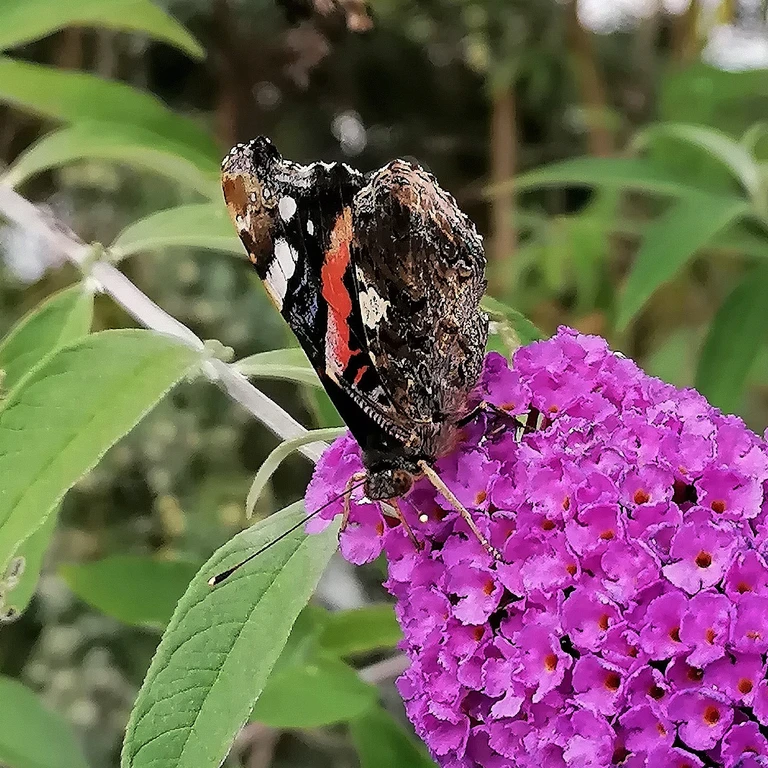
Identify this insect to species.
Vanessa atalanta
